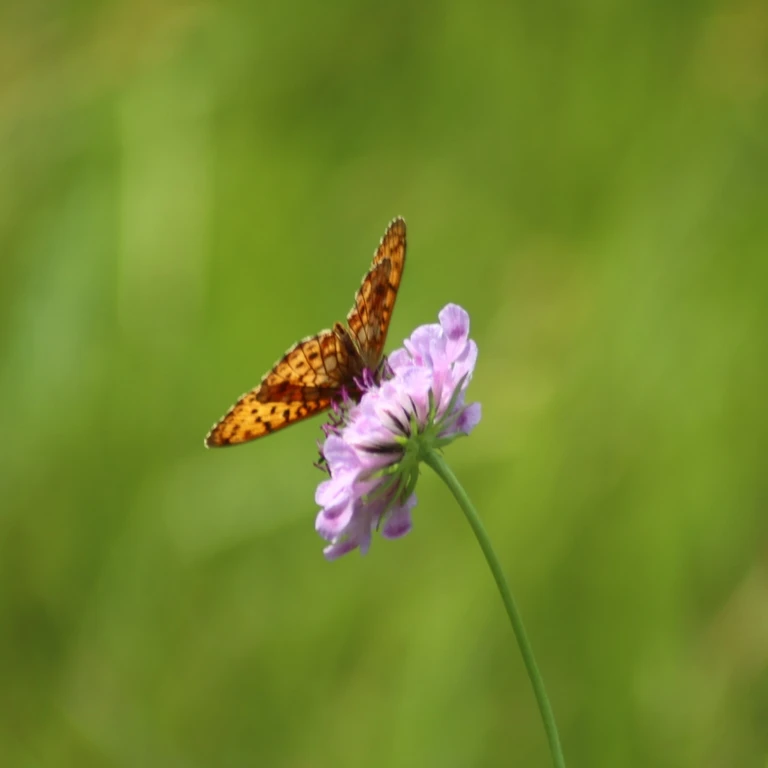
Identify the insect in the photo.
Brenthis ino
